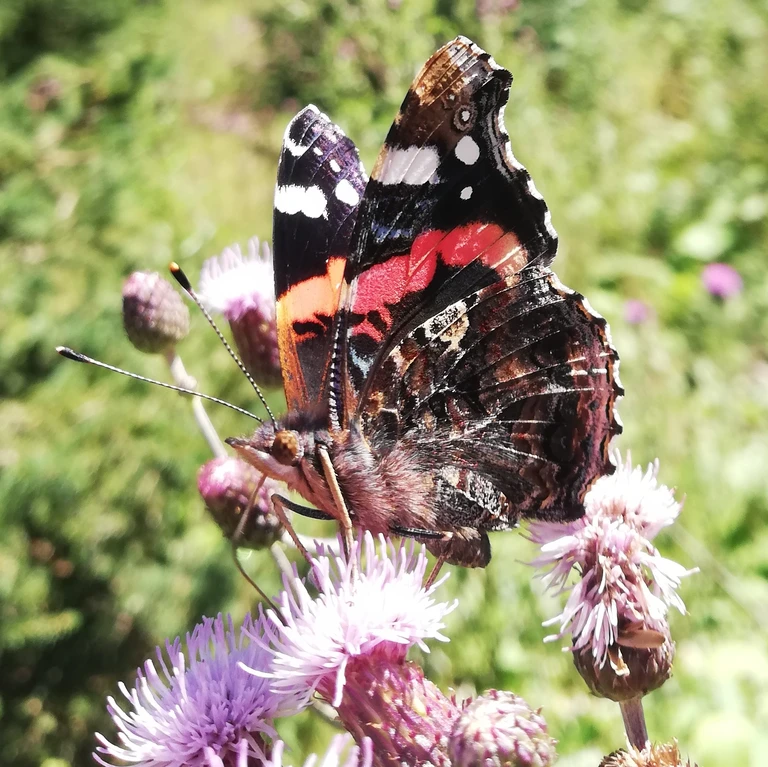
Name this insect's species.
Vanessa atalanta
